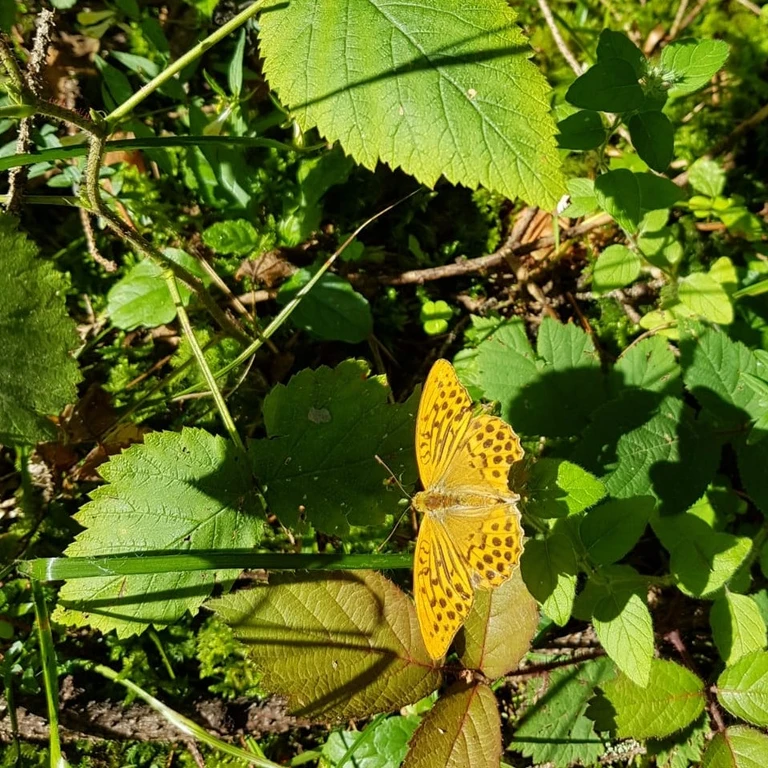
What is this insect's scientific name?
Argynnis paphia
